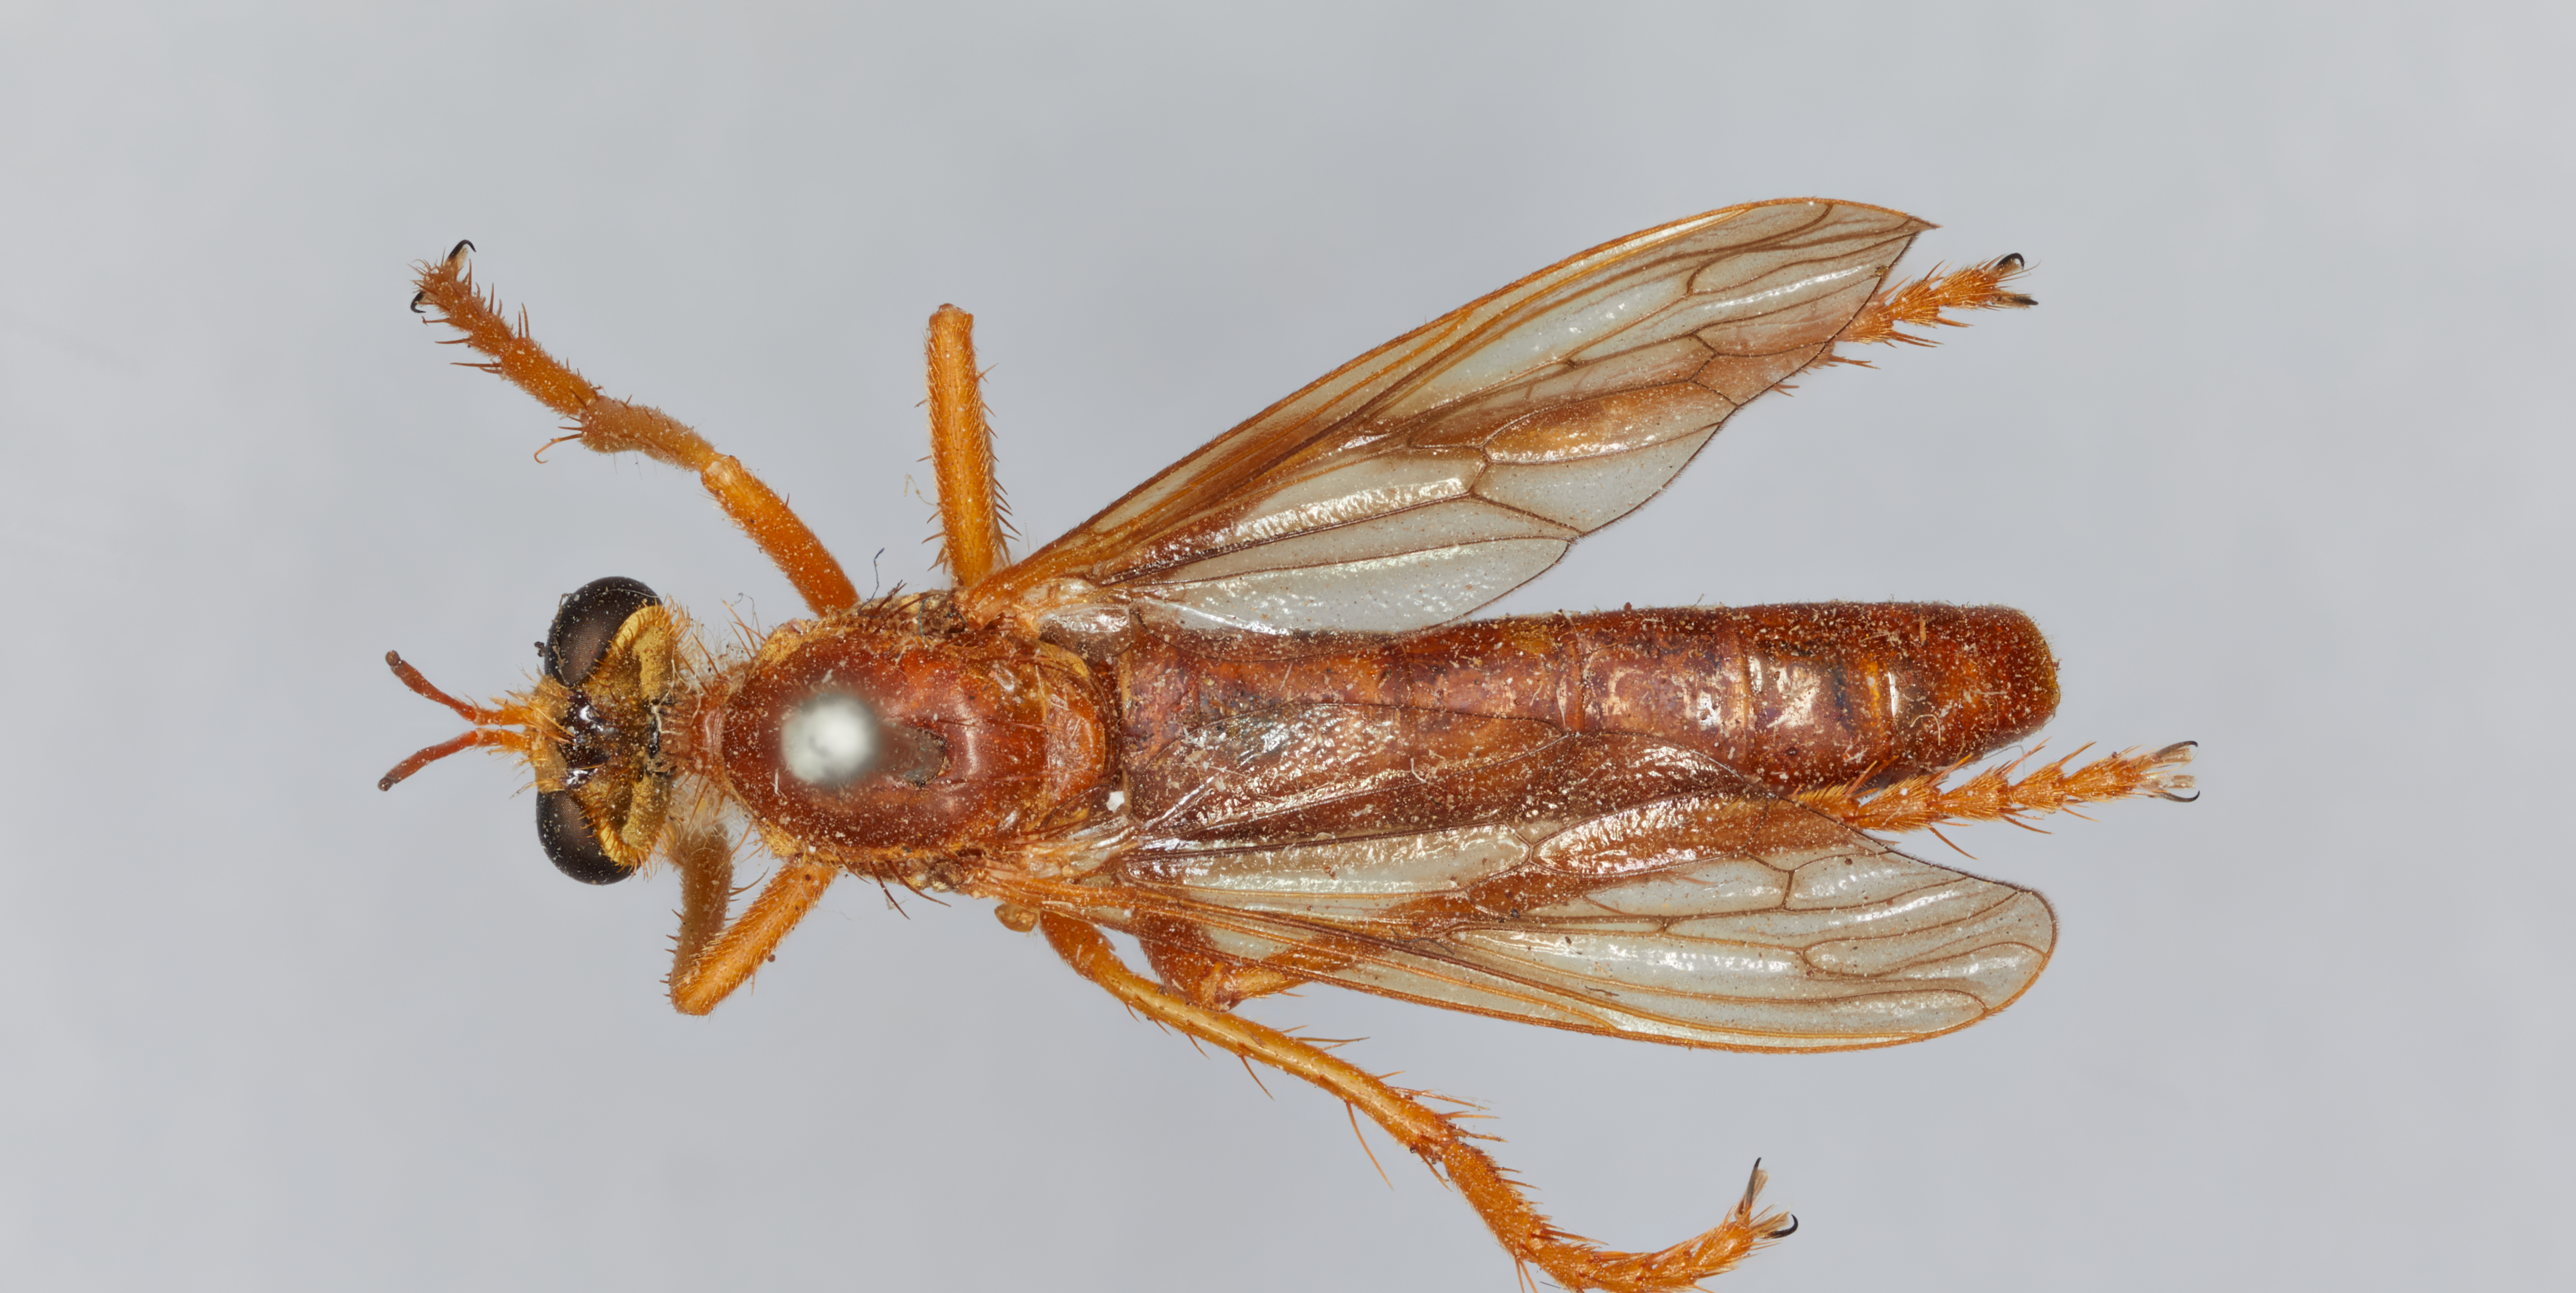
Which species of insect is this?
Saropogon luteus
